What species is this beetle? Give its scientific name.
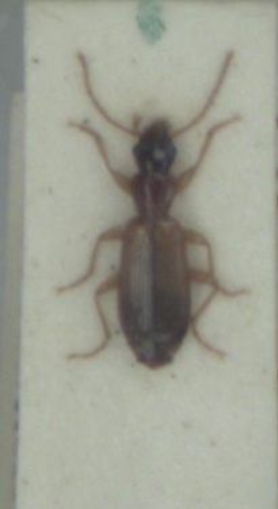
Paradromius linearis
